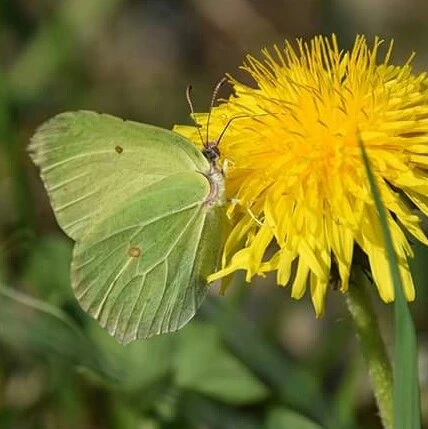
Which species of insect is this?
Gonepteryx rhamni
